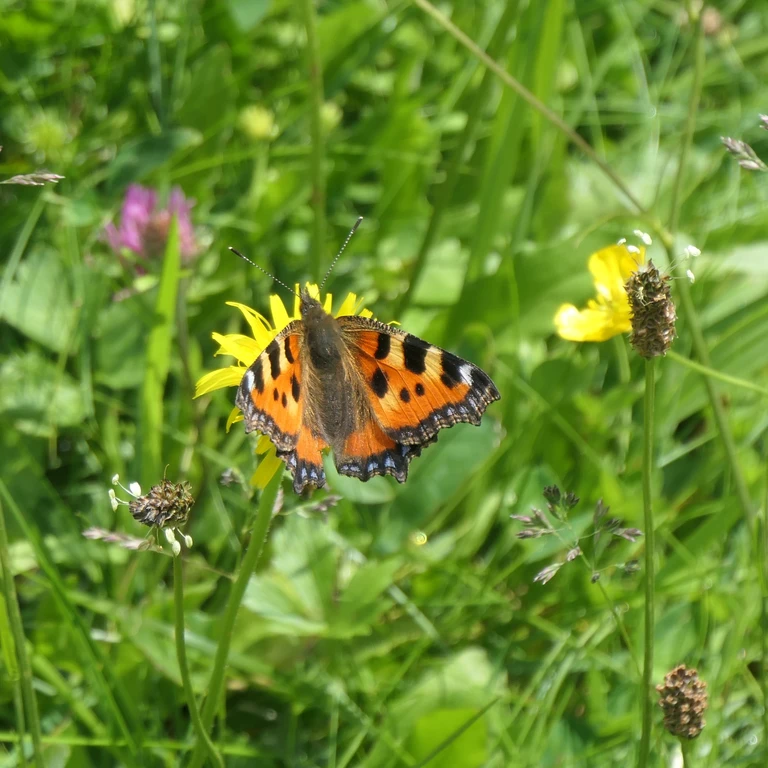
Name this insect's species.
Aglais urticae
